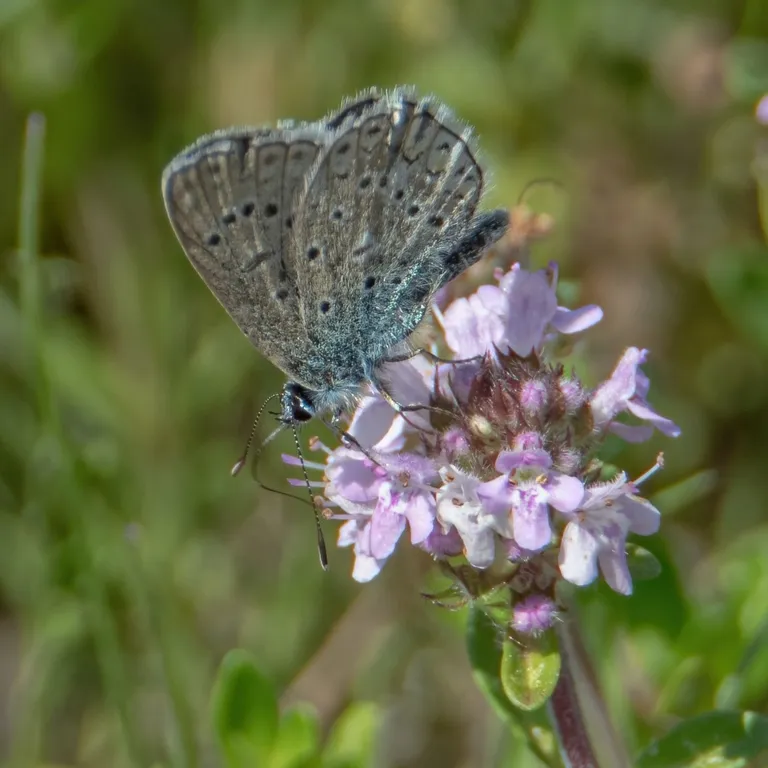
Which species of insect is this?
Polyommatus icarus
